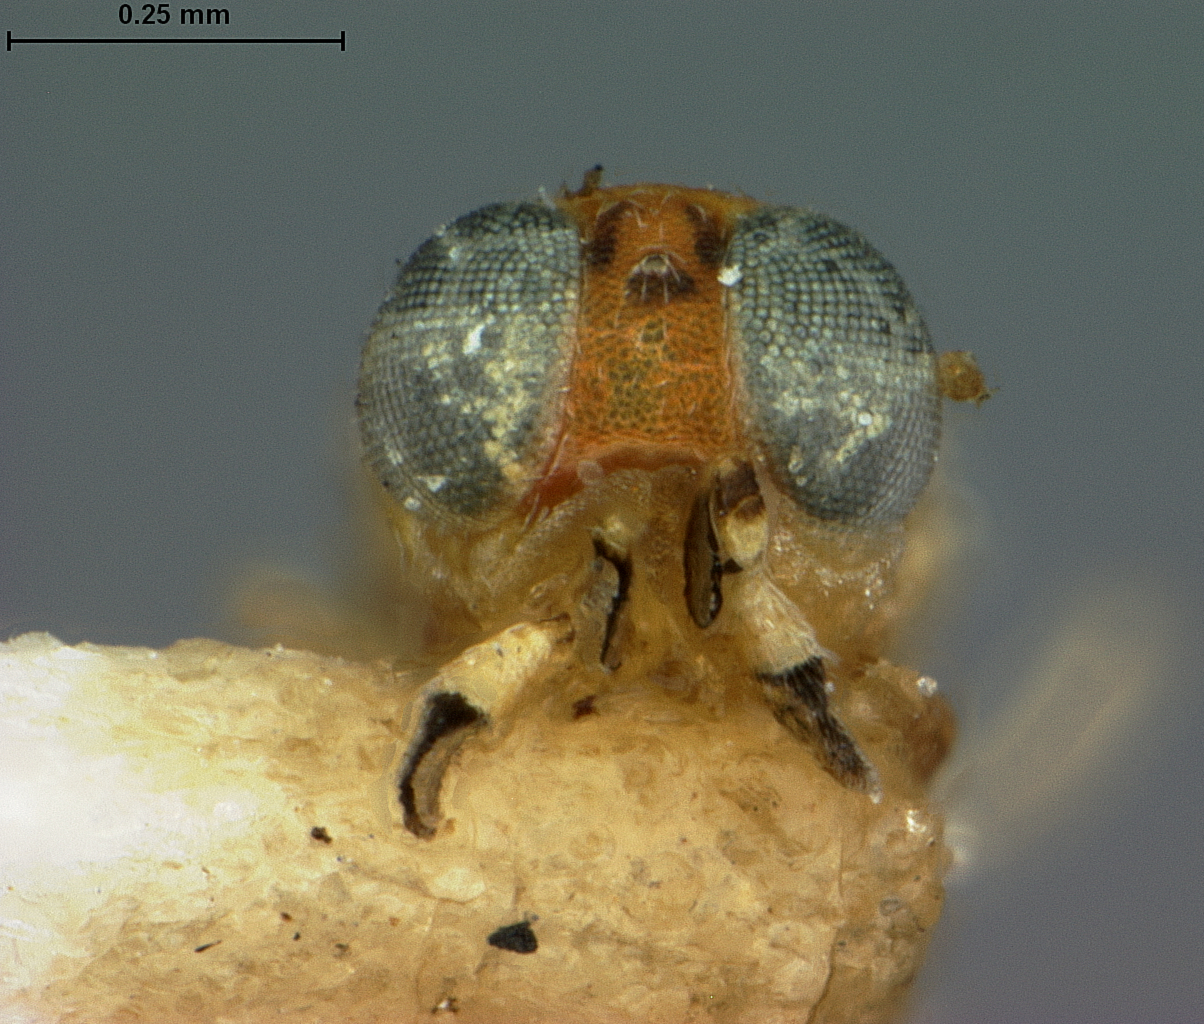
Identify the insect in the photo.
Coccophagus annulipes
